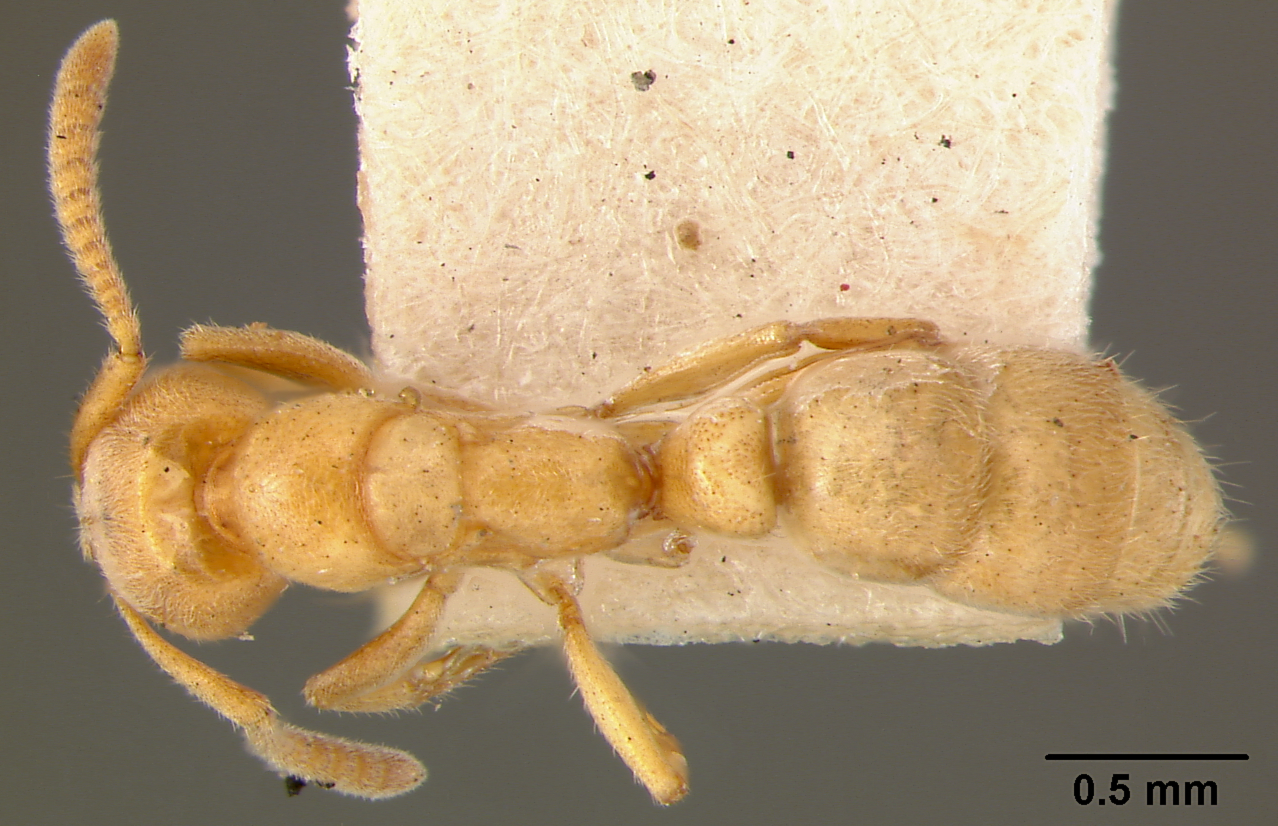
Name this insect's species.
Euponera sheldoni
